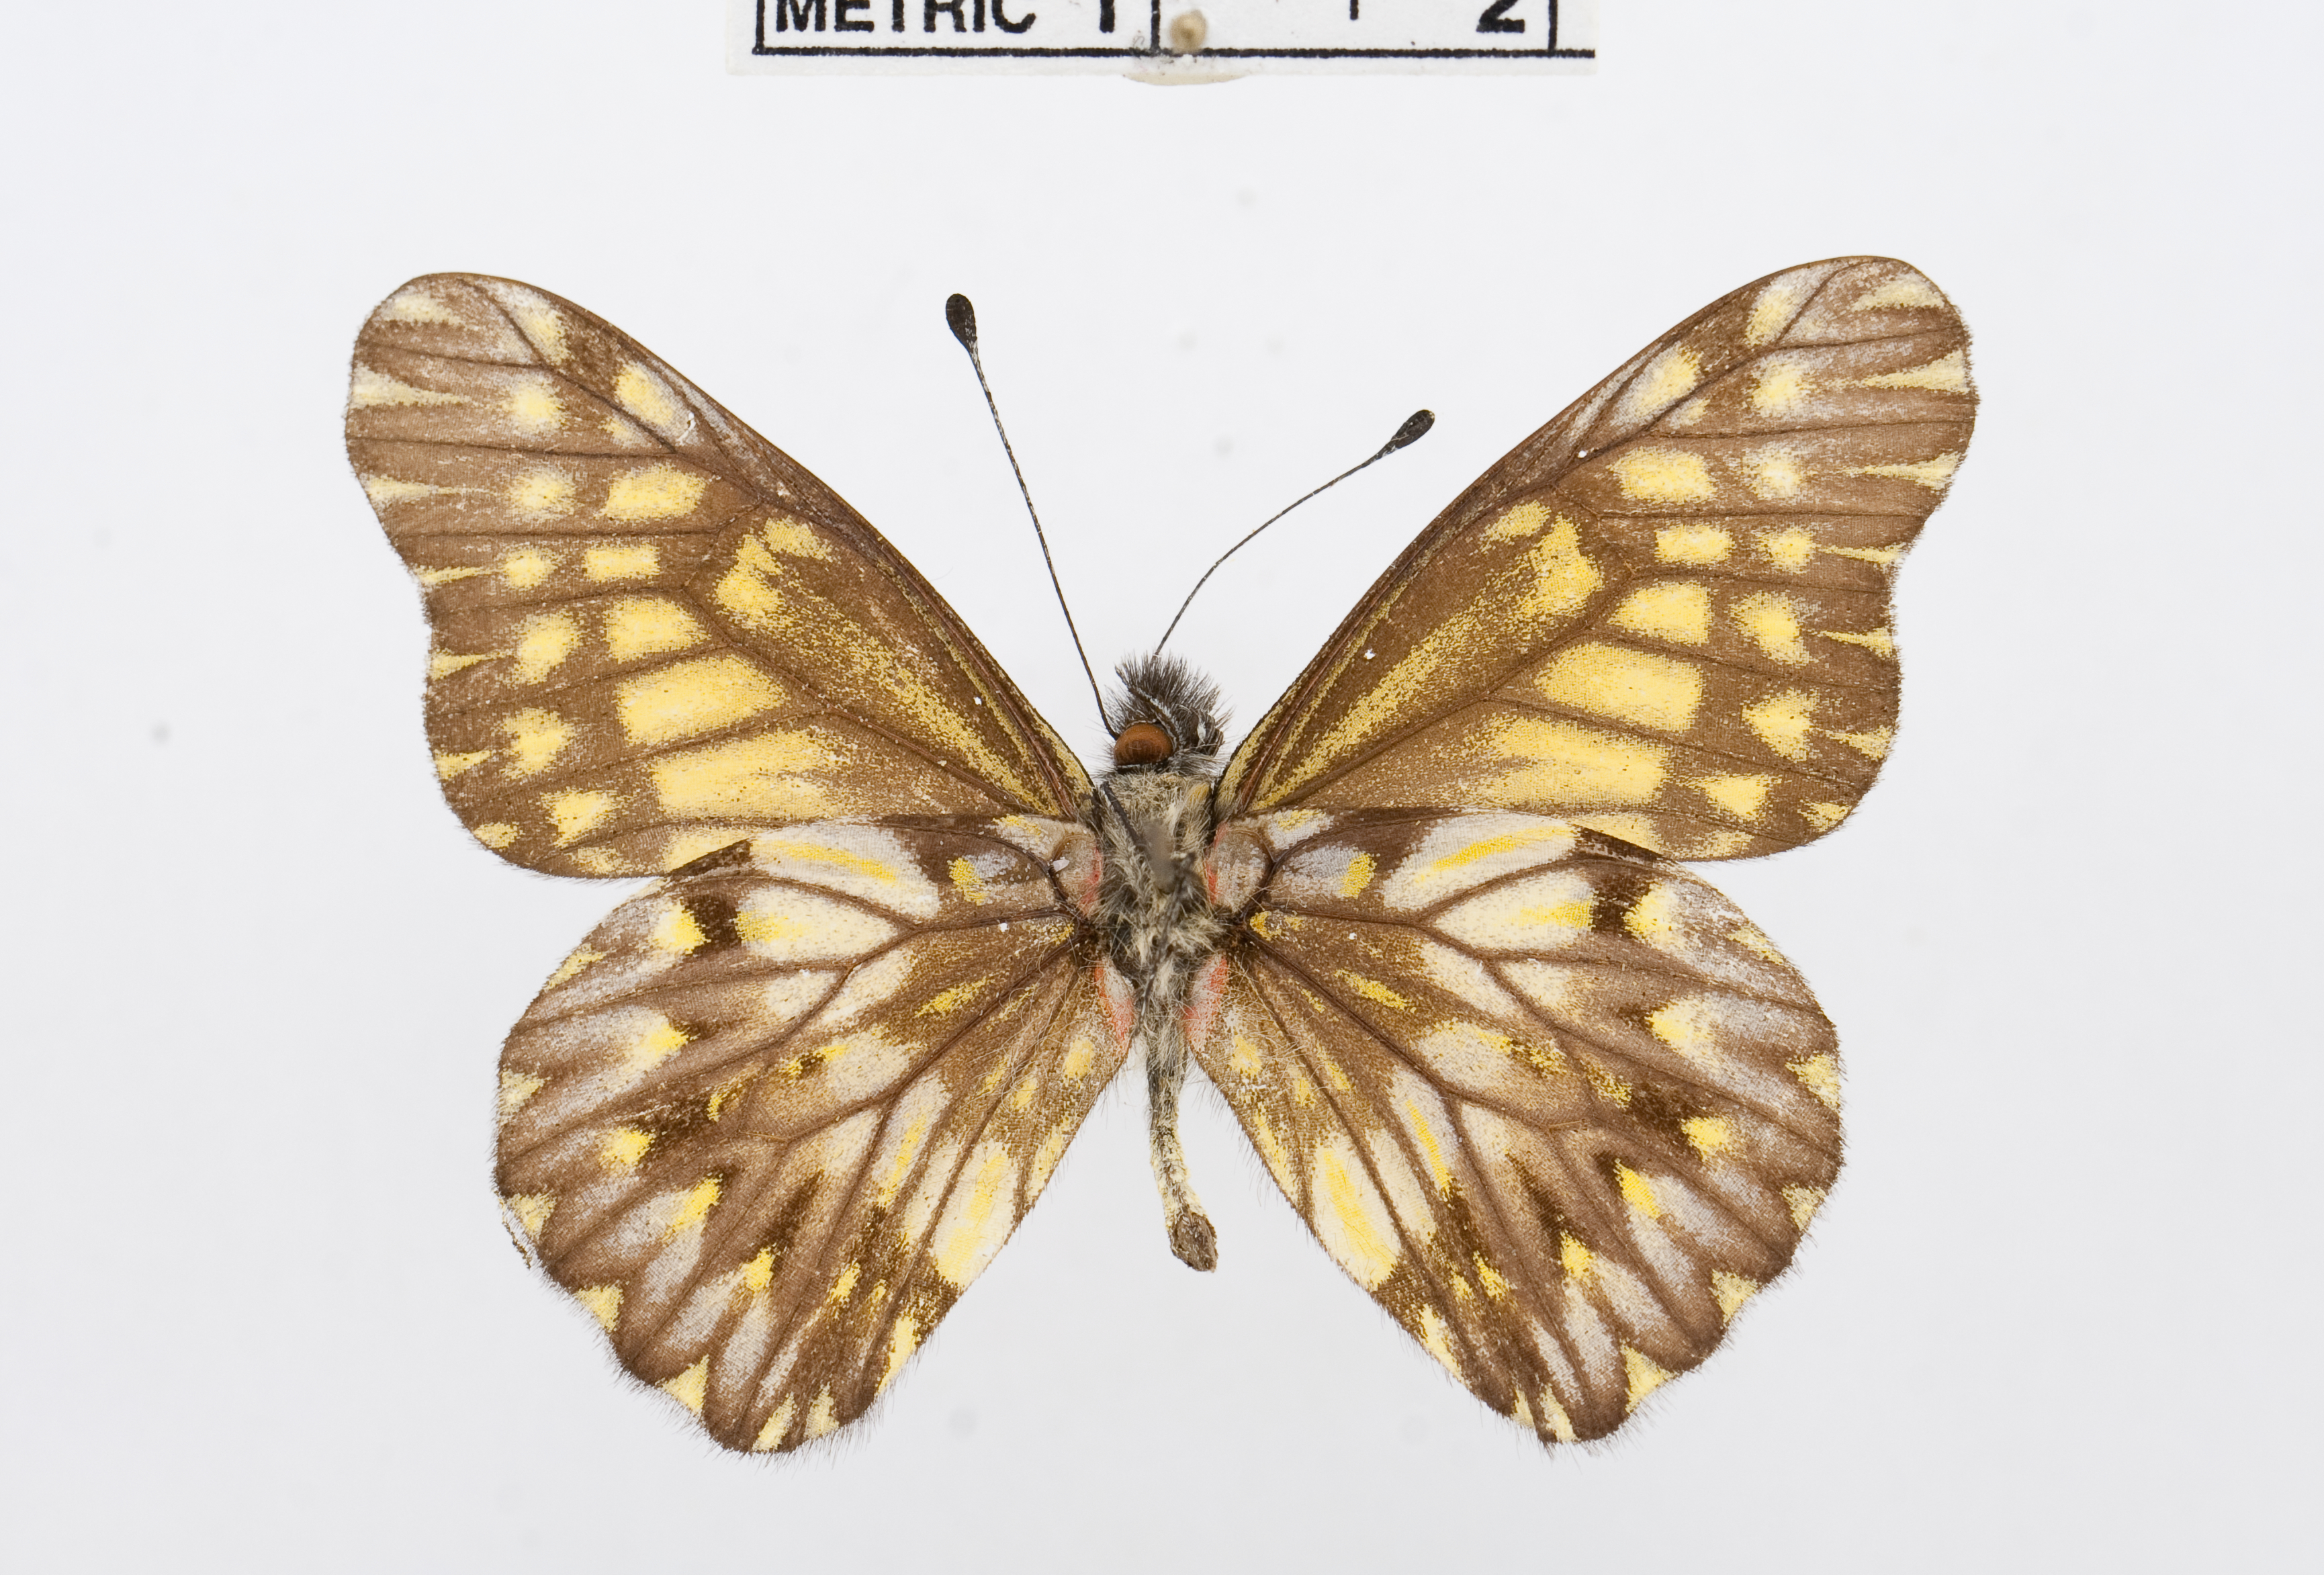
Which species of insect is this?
Catasticta seitzi
